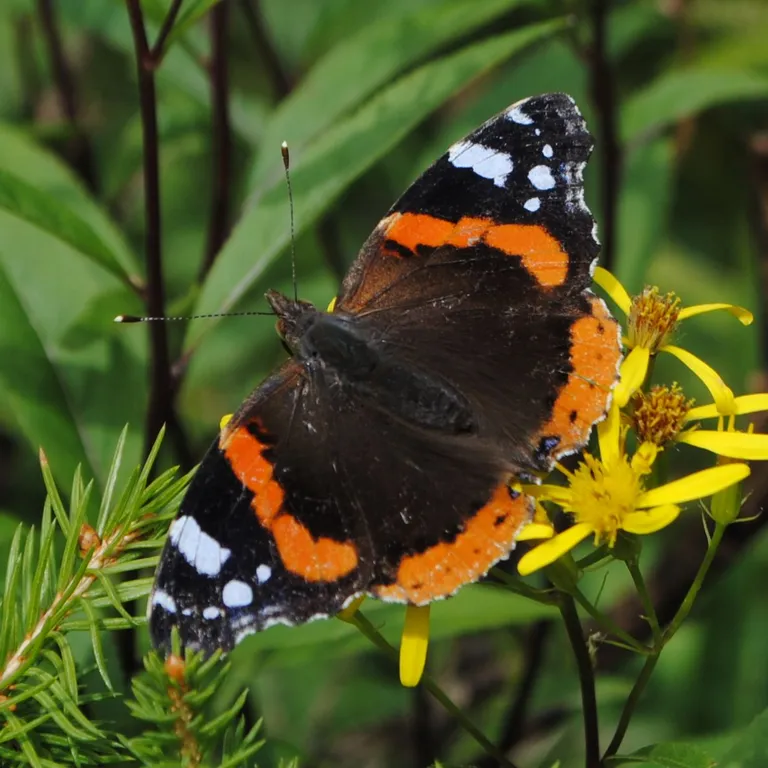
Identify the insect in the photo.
Vanessa atalanta
